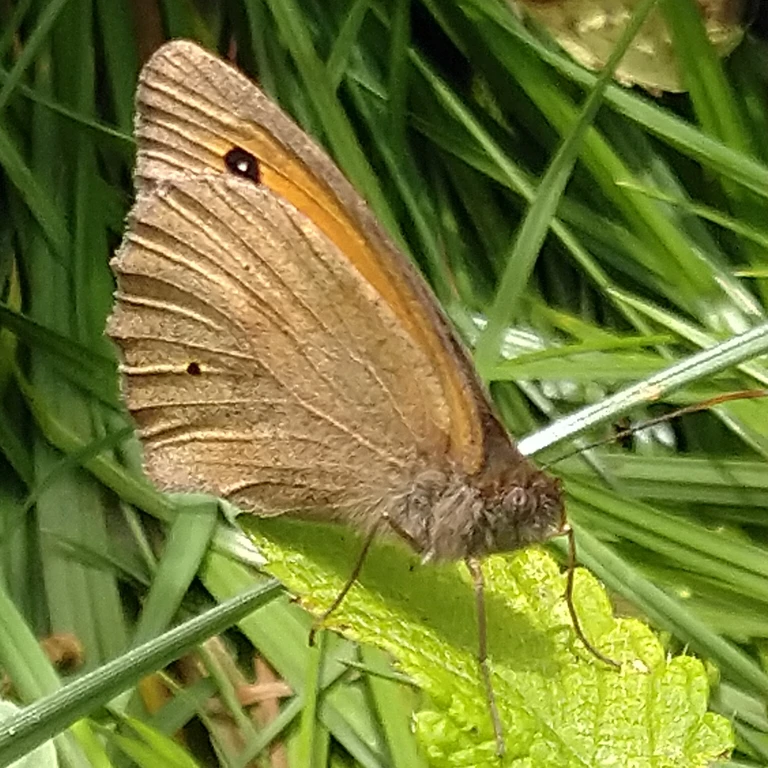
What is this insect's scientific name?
Maniola jurtina
